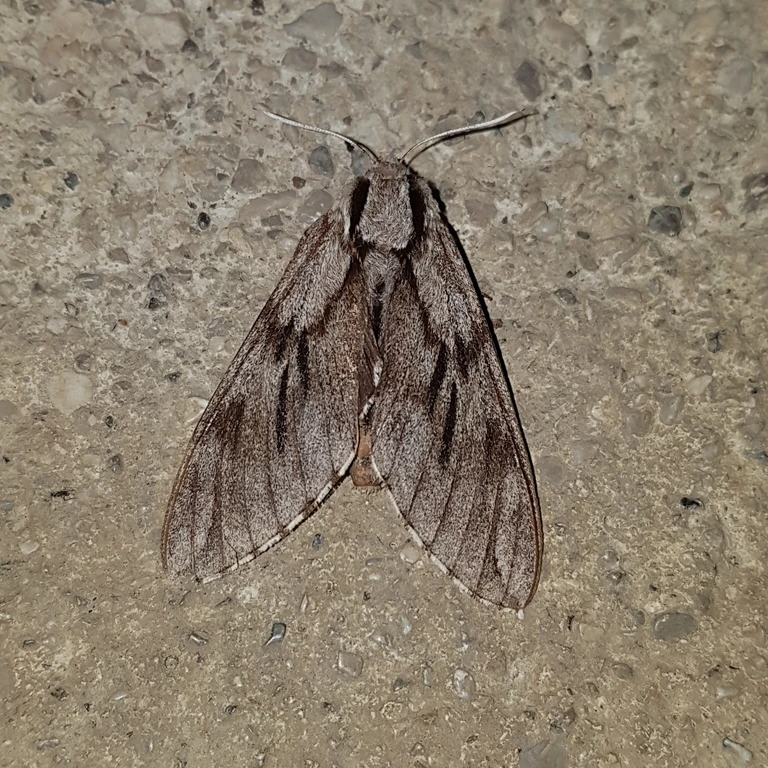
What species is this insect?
Sphinx pinastri
